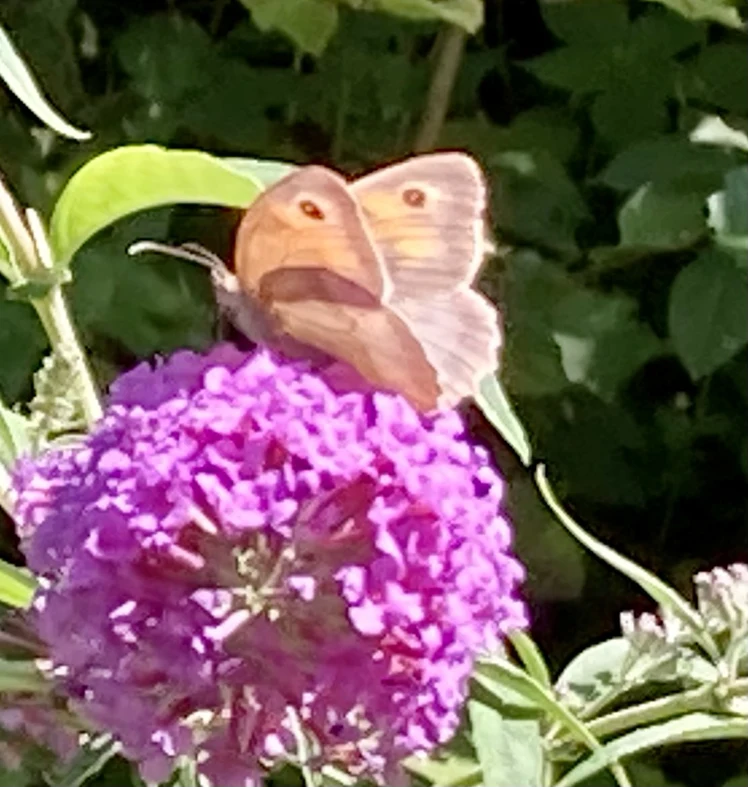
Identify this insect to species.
Maniola jurtina
